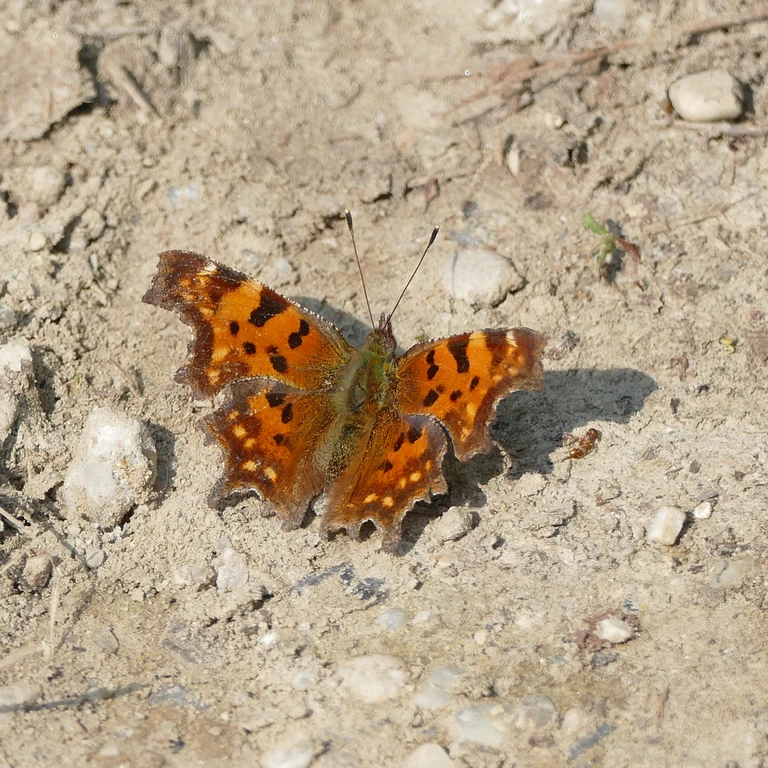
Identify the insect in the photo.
Polygonia c-album
